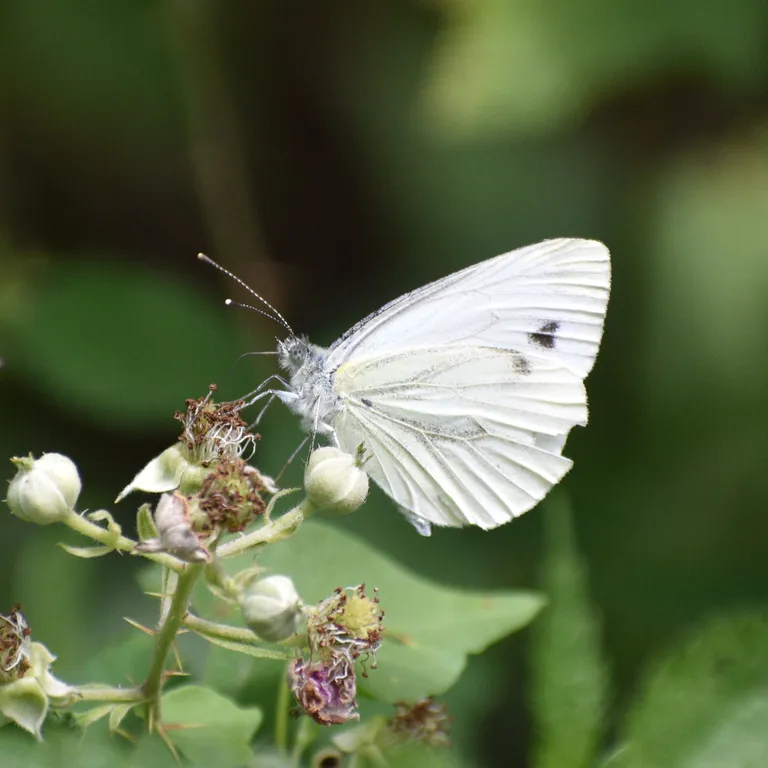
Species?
Pieris napi
